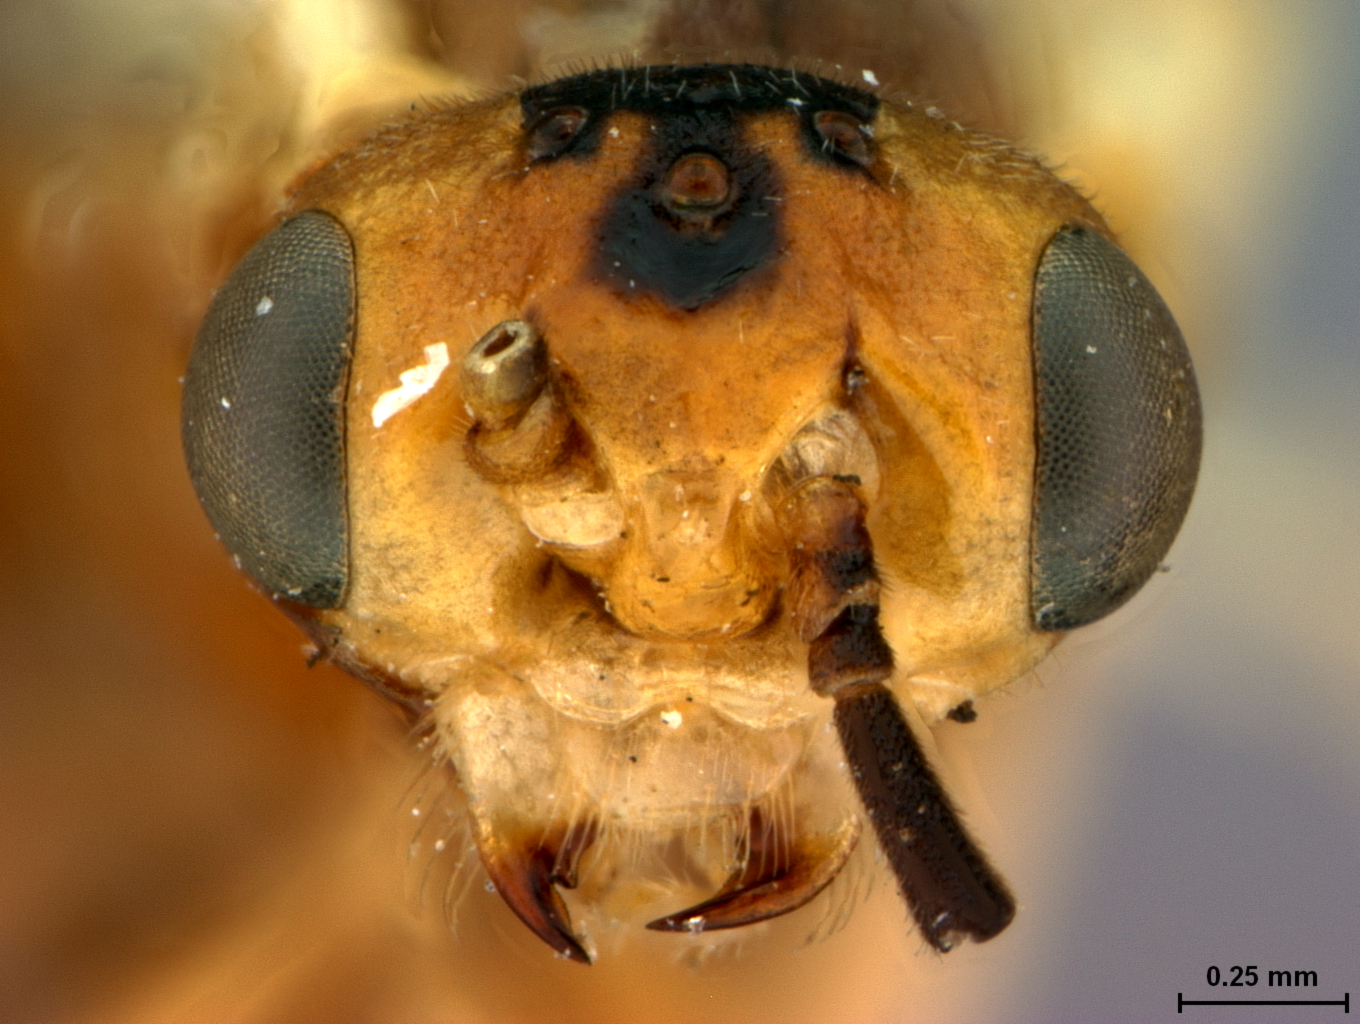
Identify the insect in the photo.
Pontania robusta
